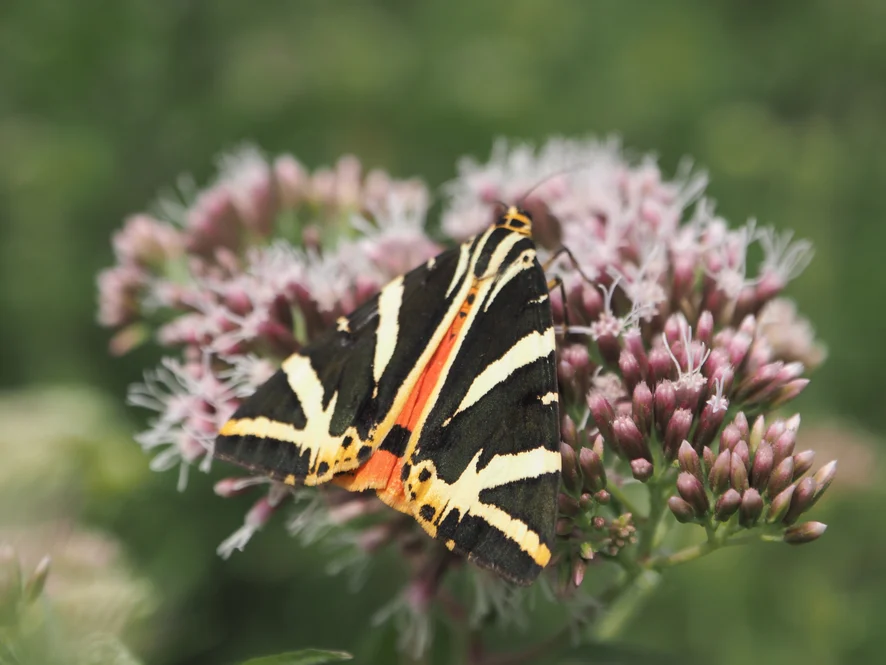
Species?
Euplagia quadripunctaria
